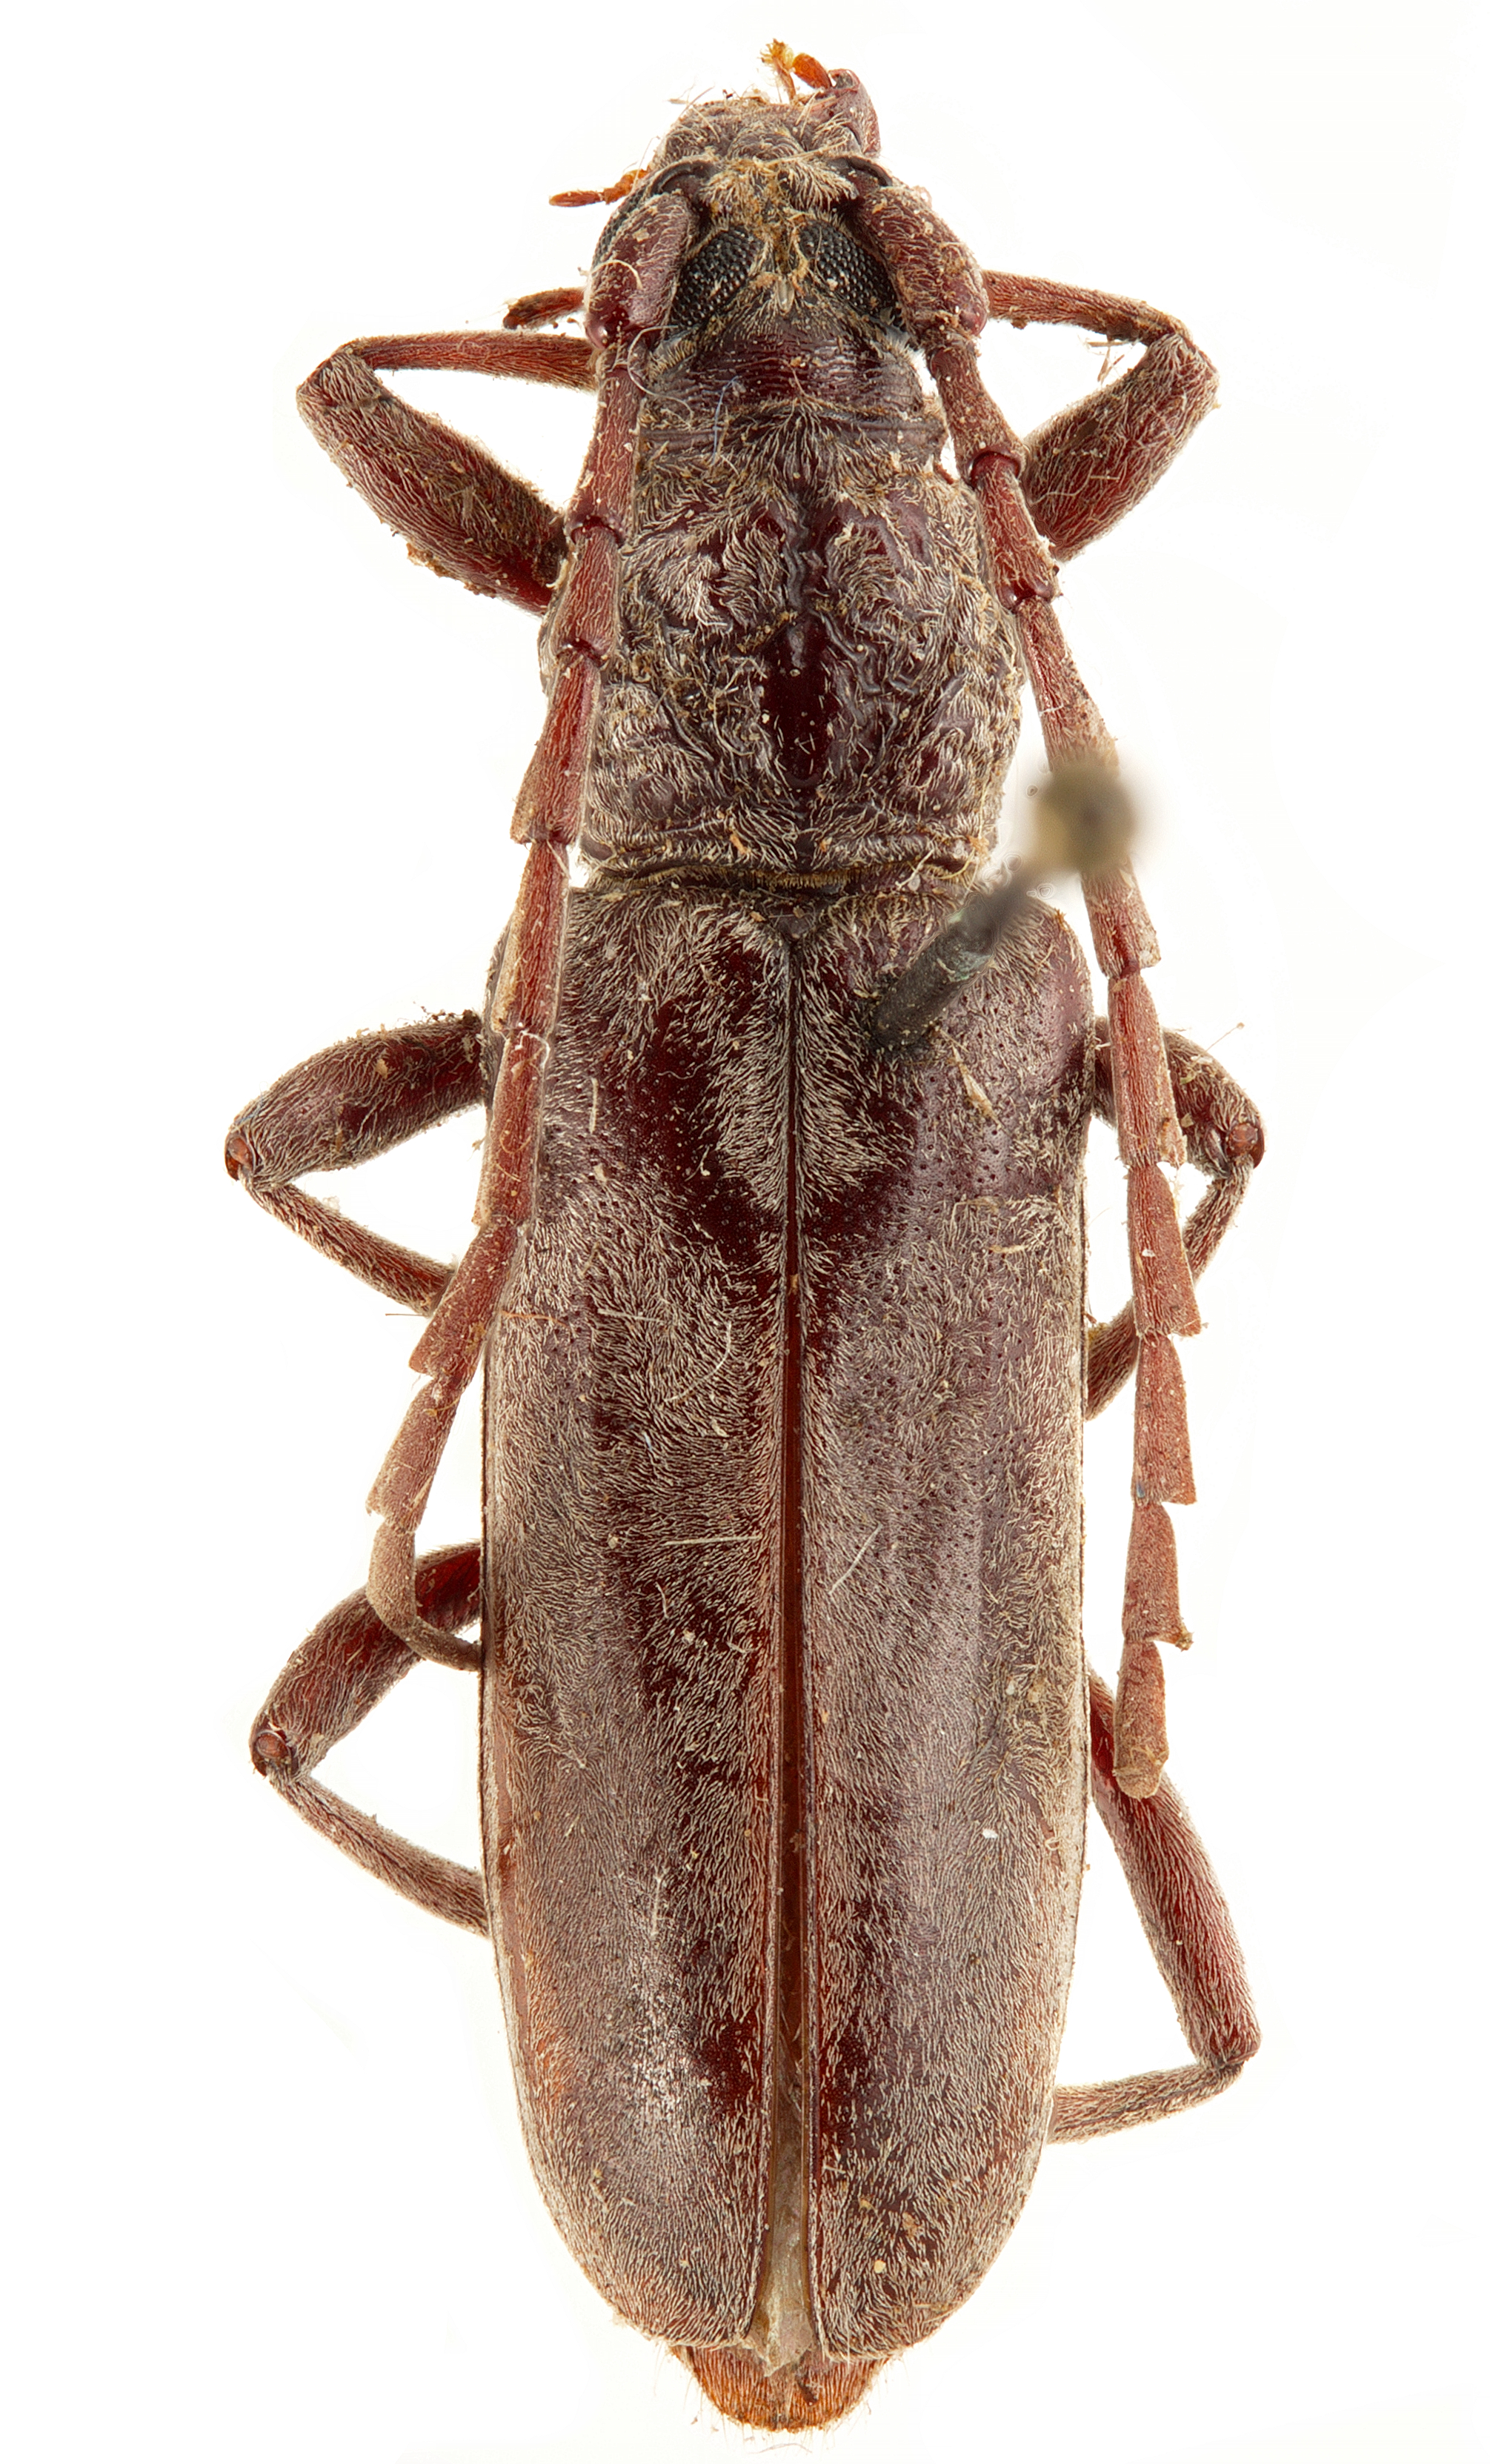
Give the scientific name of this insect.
Derolus brunneipennis
